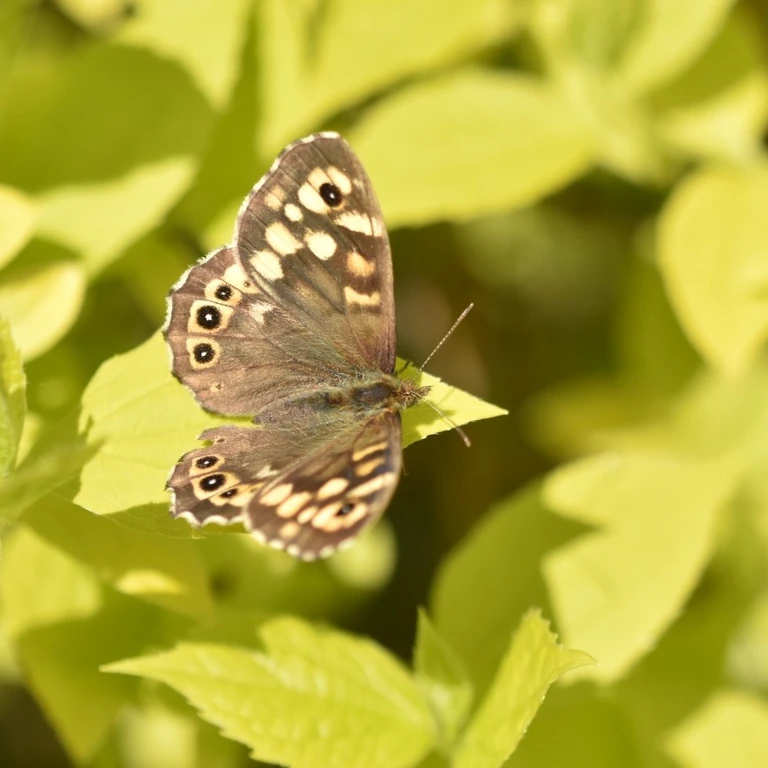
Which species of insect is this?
Pararge aegeria
